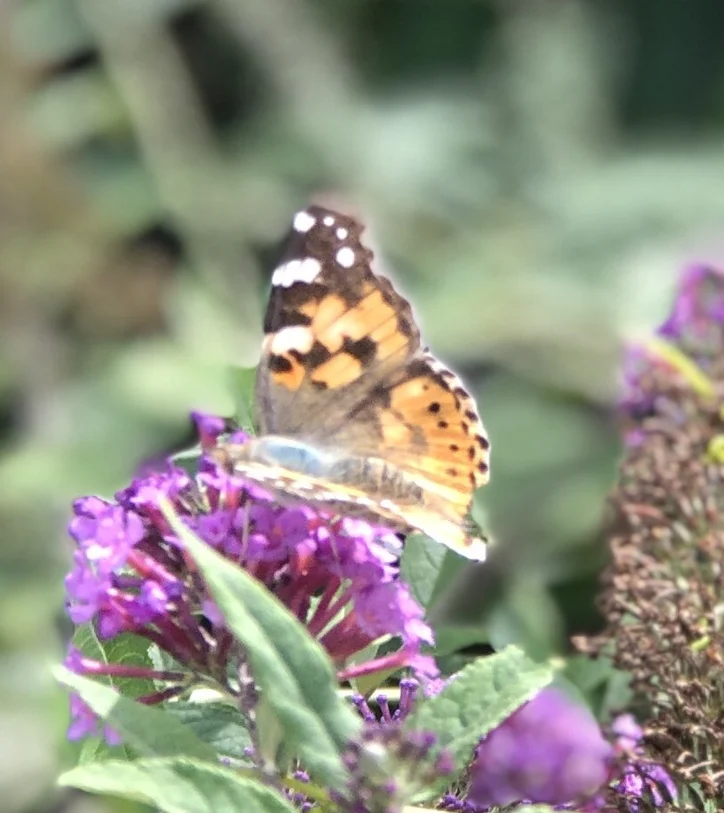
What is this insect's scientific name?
Vanessa cardui
